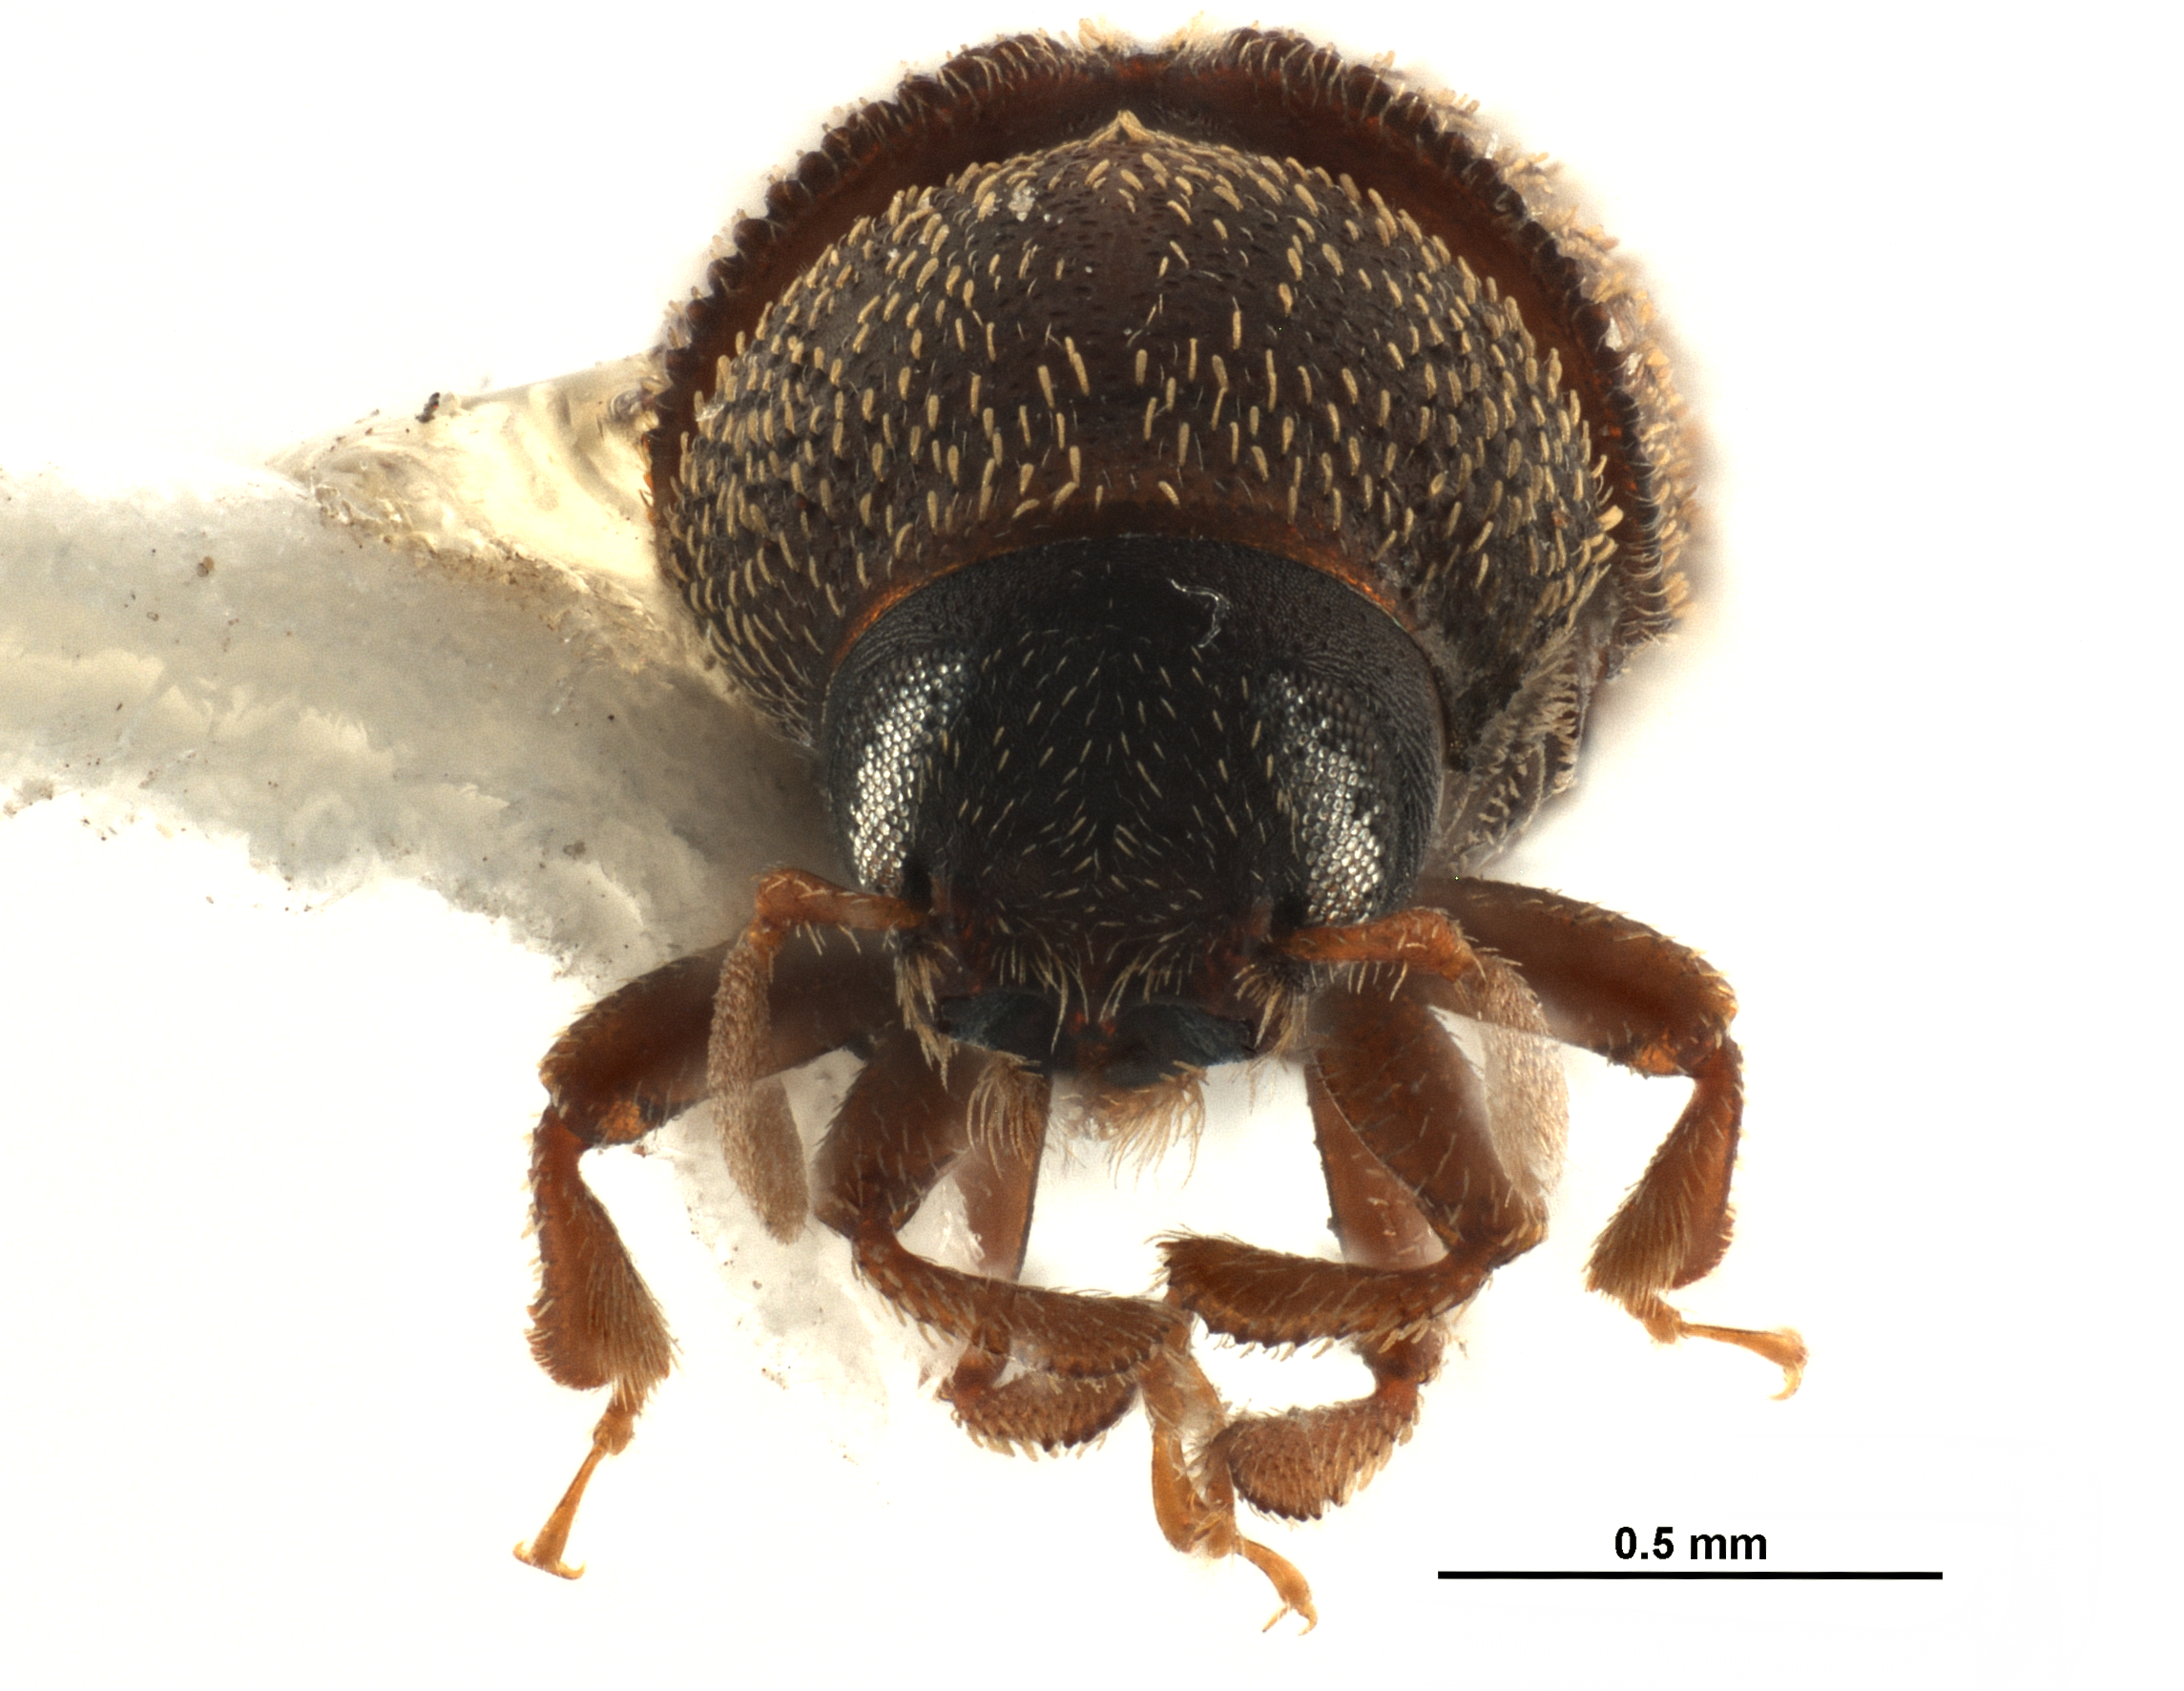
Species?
Chramesus acacicolens
